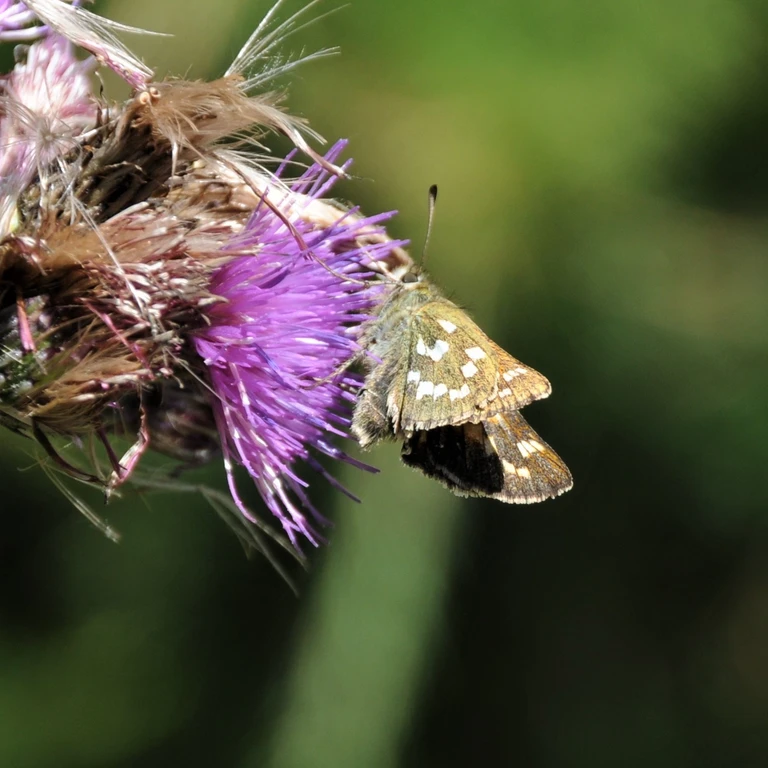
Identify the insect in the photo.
Hesperia comma
